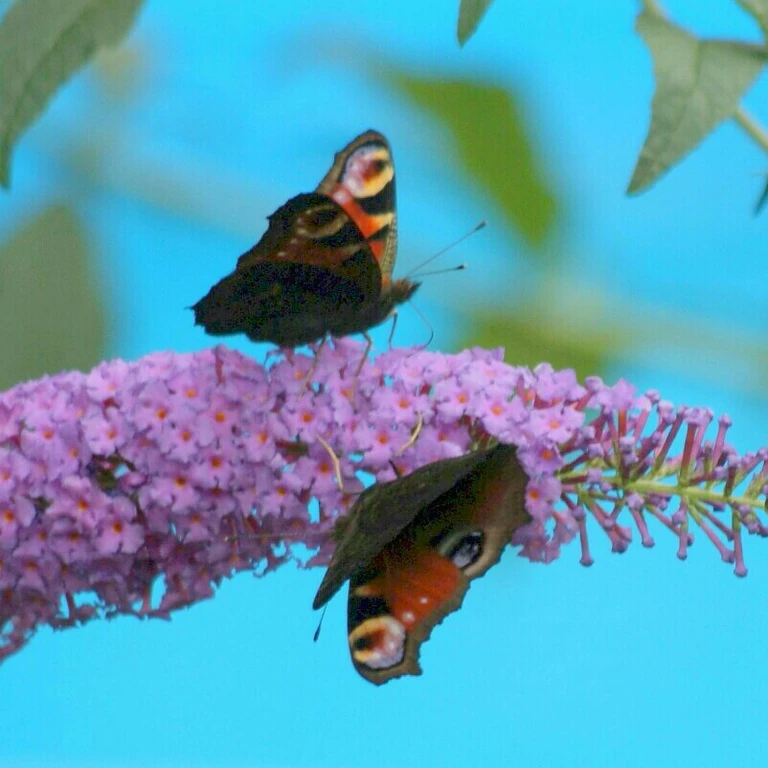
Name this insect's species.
Aglais io
